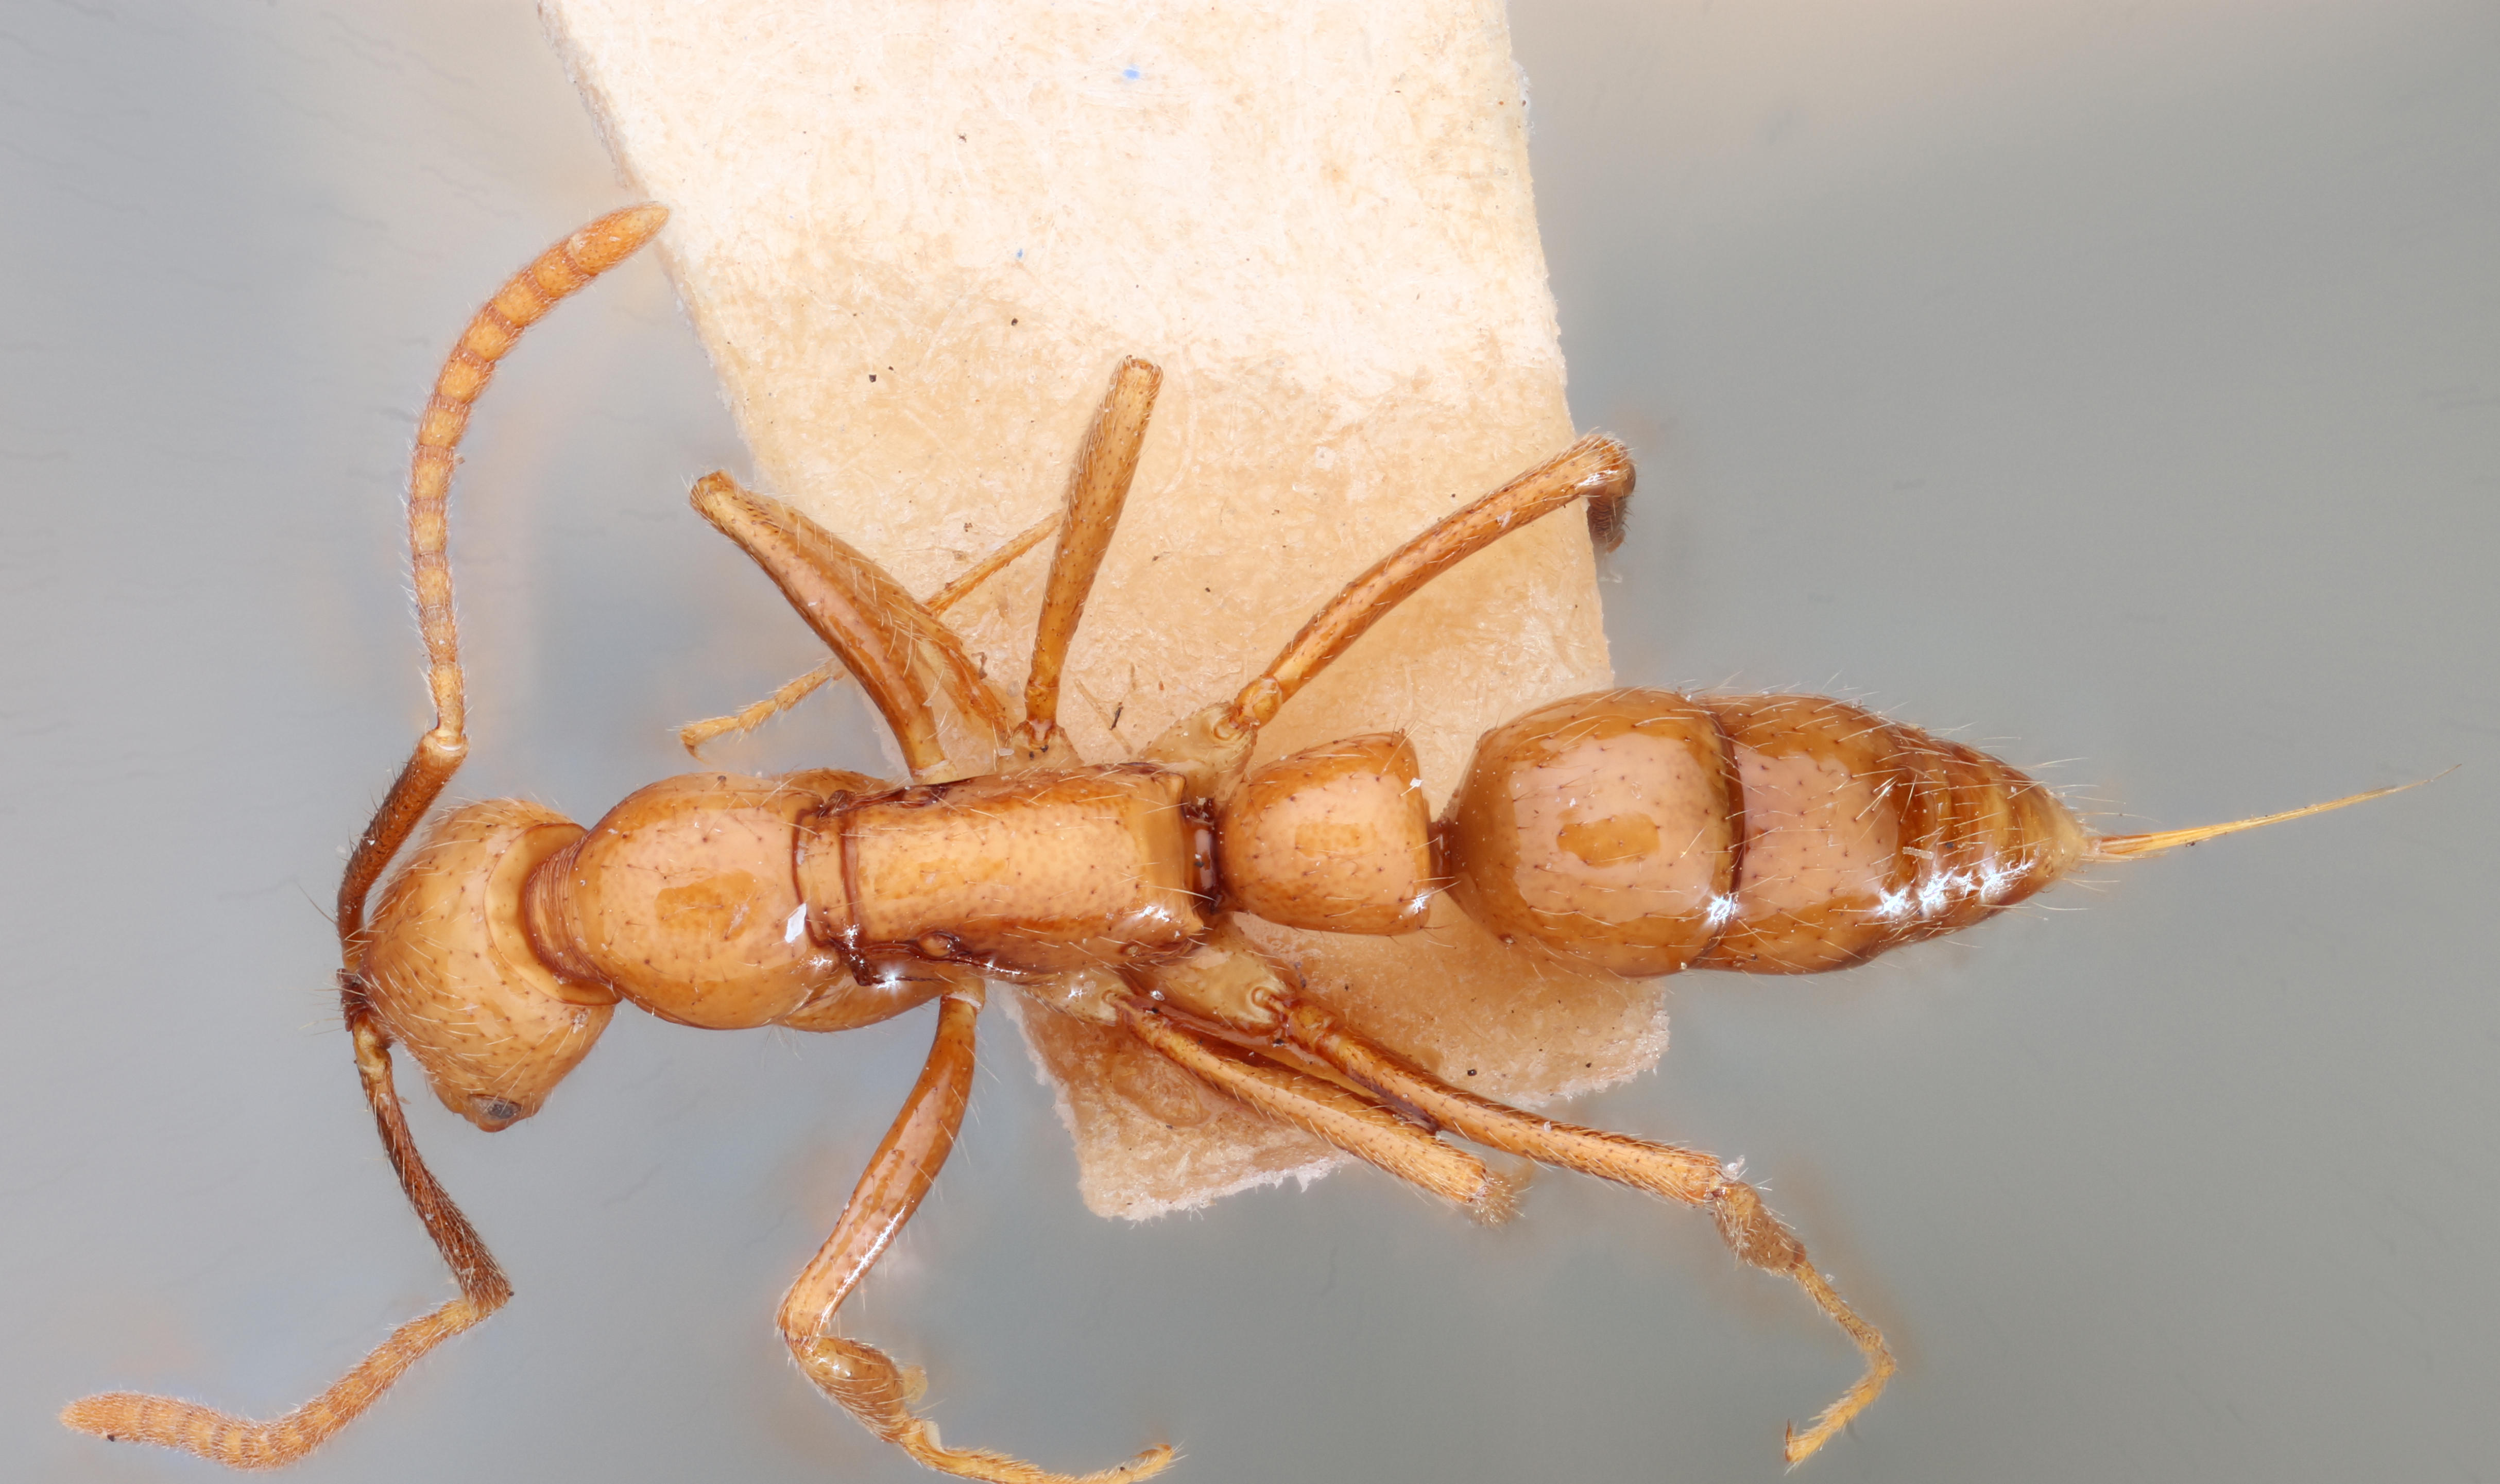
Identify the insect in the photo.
Leptogenys gagates
